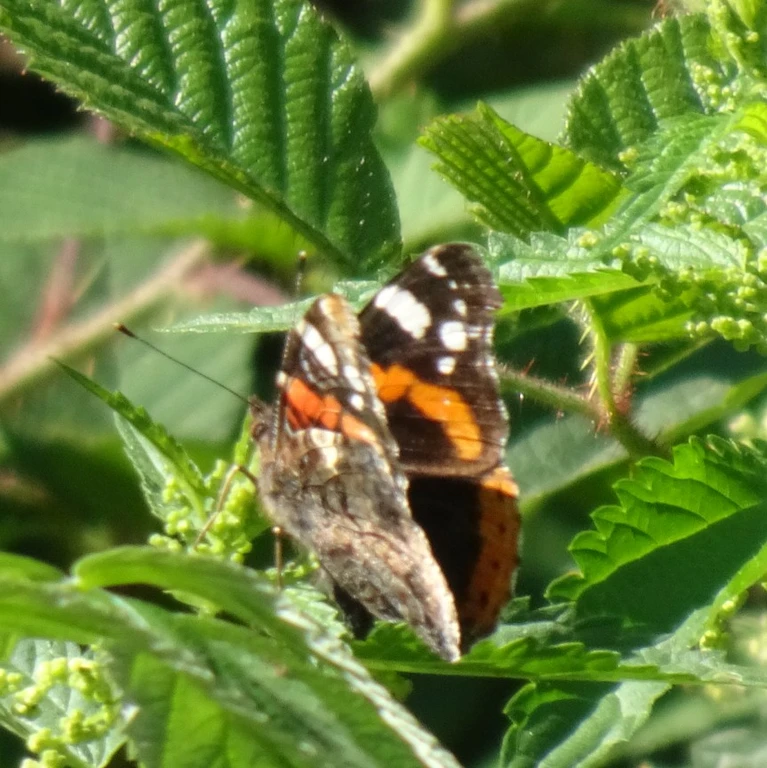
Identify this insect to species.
Vanessa atalanta
